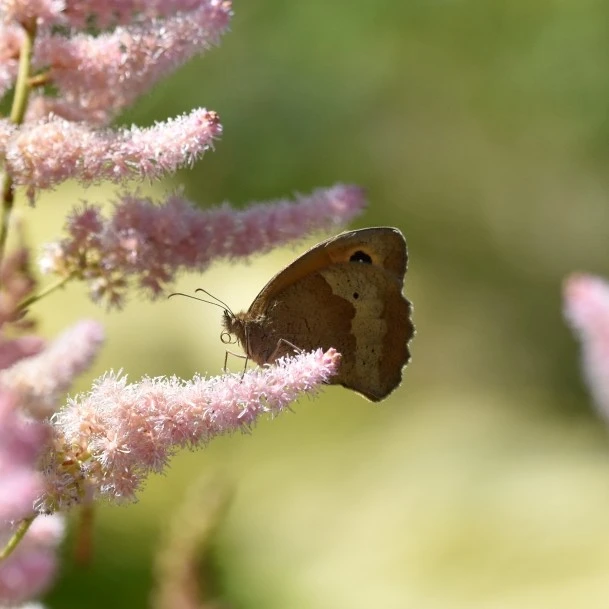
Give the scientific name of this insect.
Maniola jurtina
